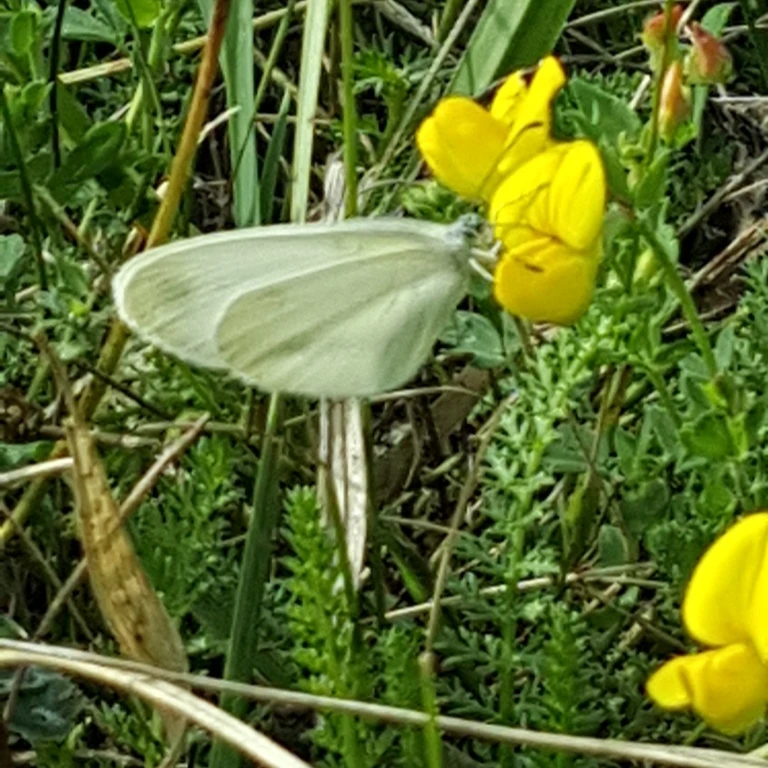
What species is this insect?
Leptidea sinapis/juvernica
